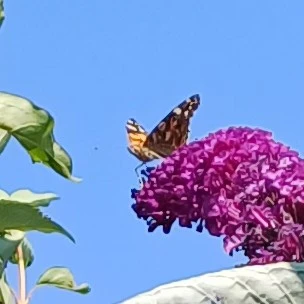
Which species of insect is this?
Vanessa cardui
